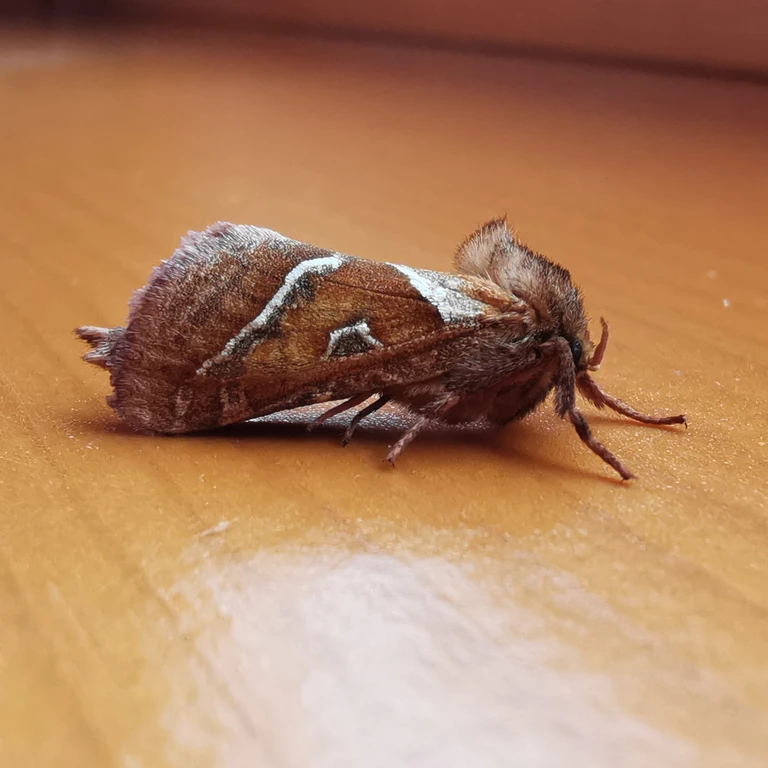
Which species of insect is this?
Triodia sylvina
